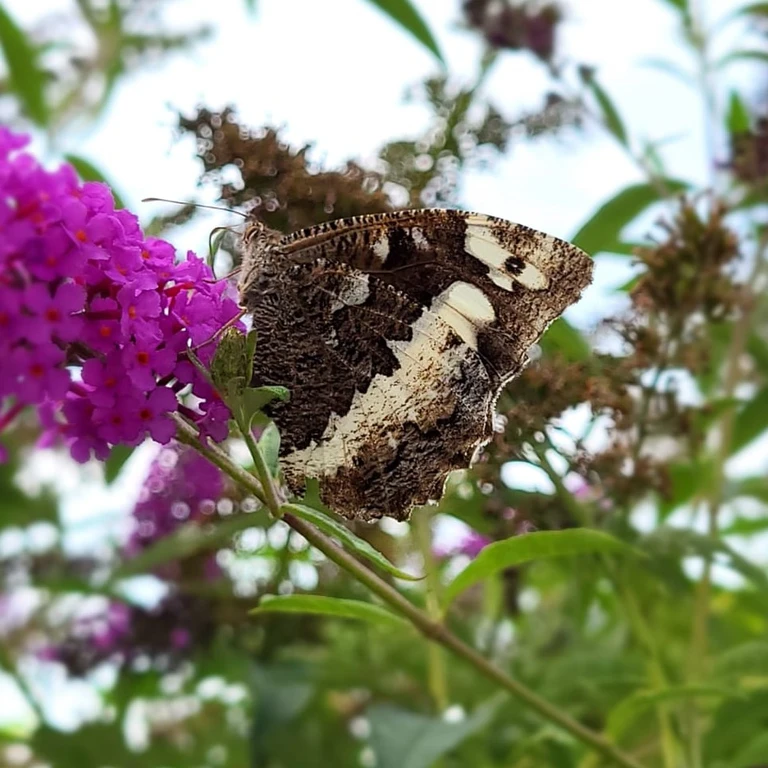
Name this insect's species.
Brintesia circe
